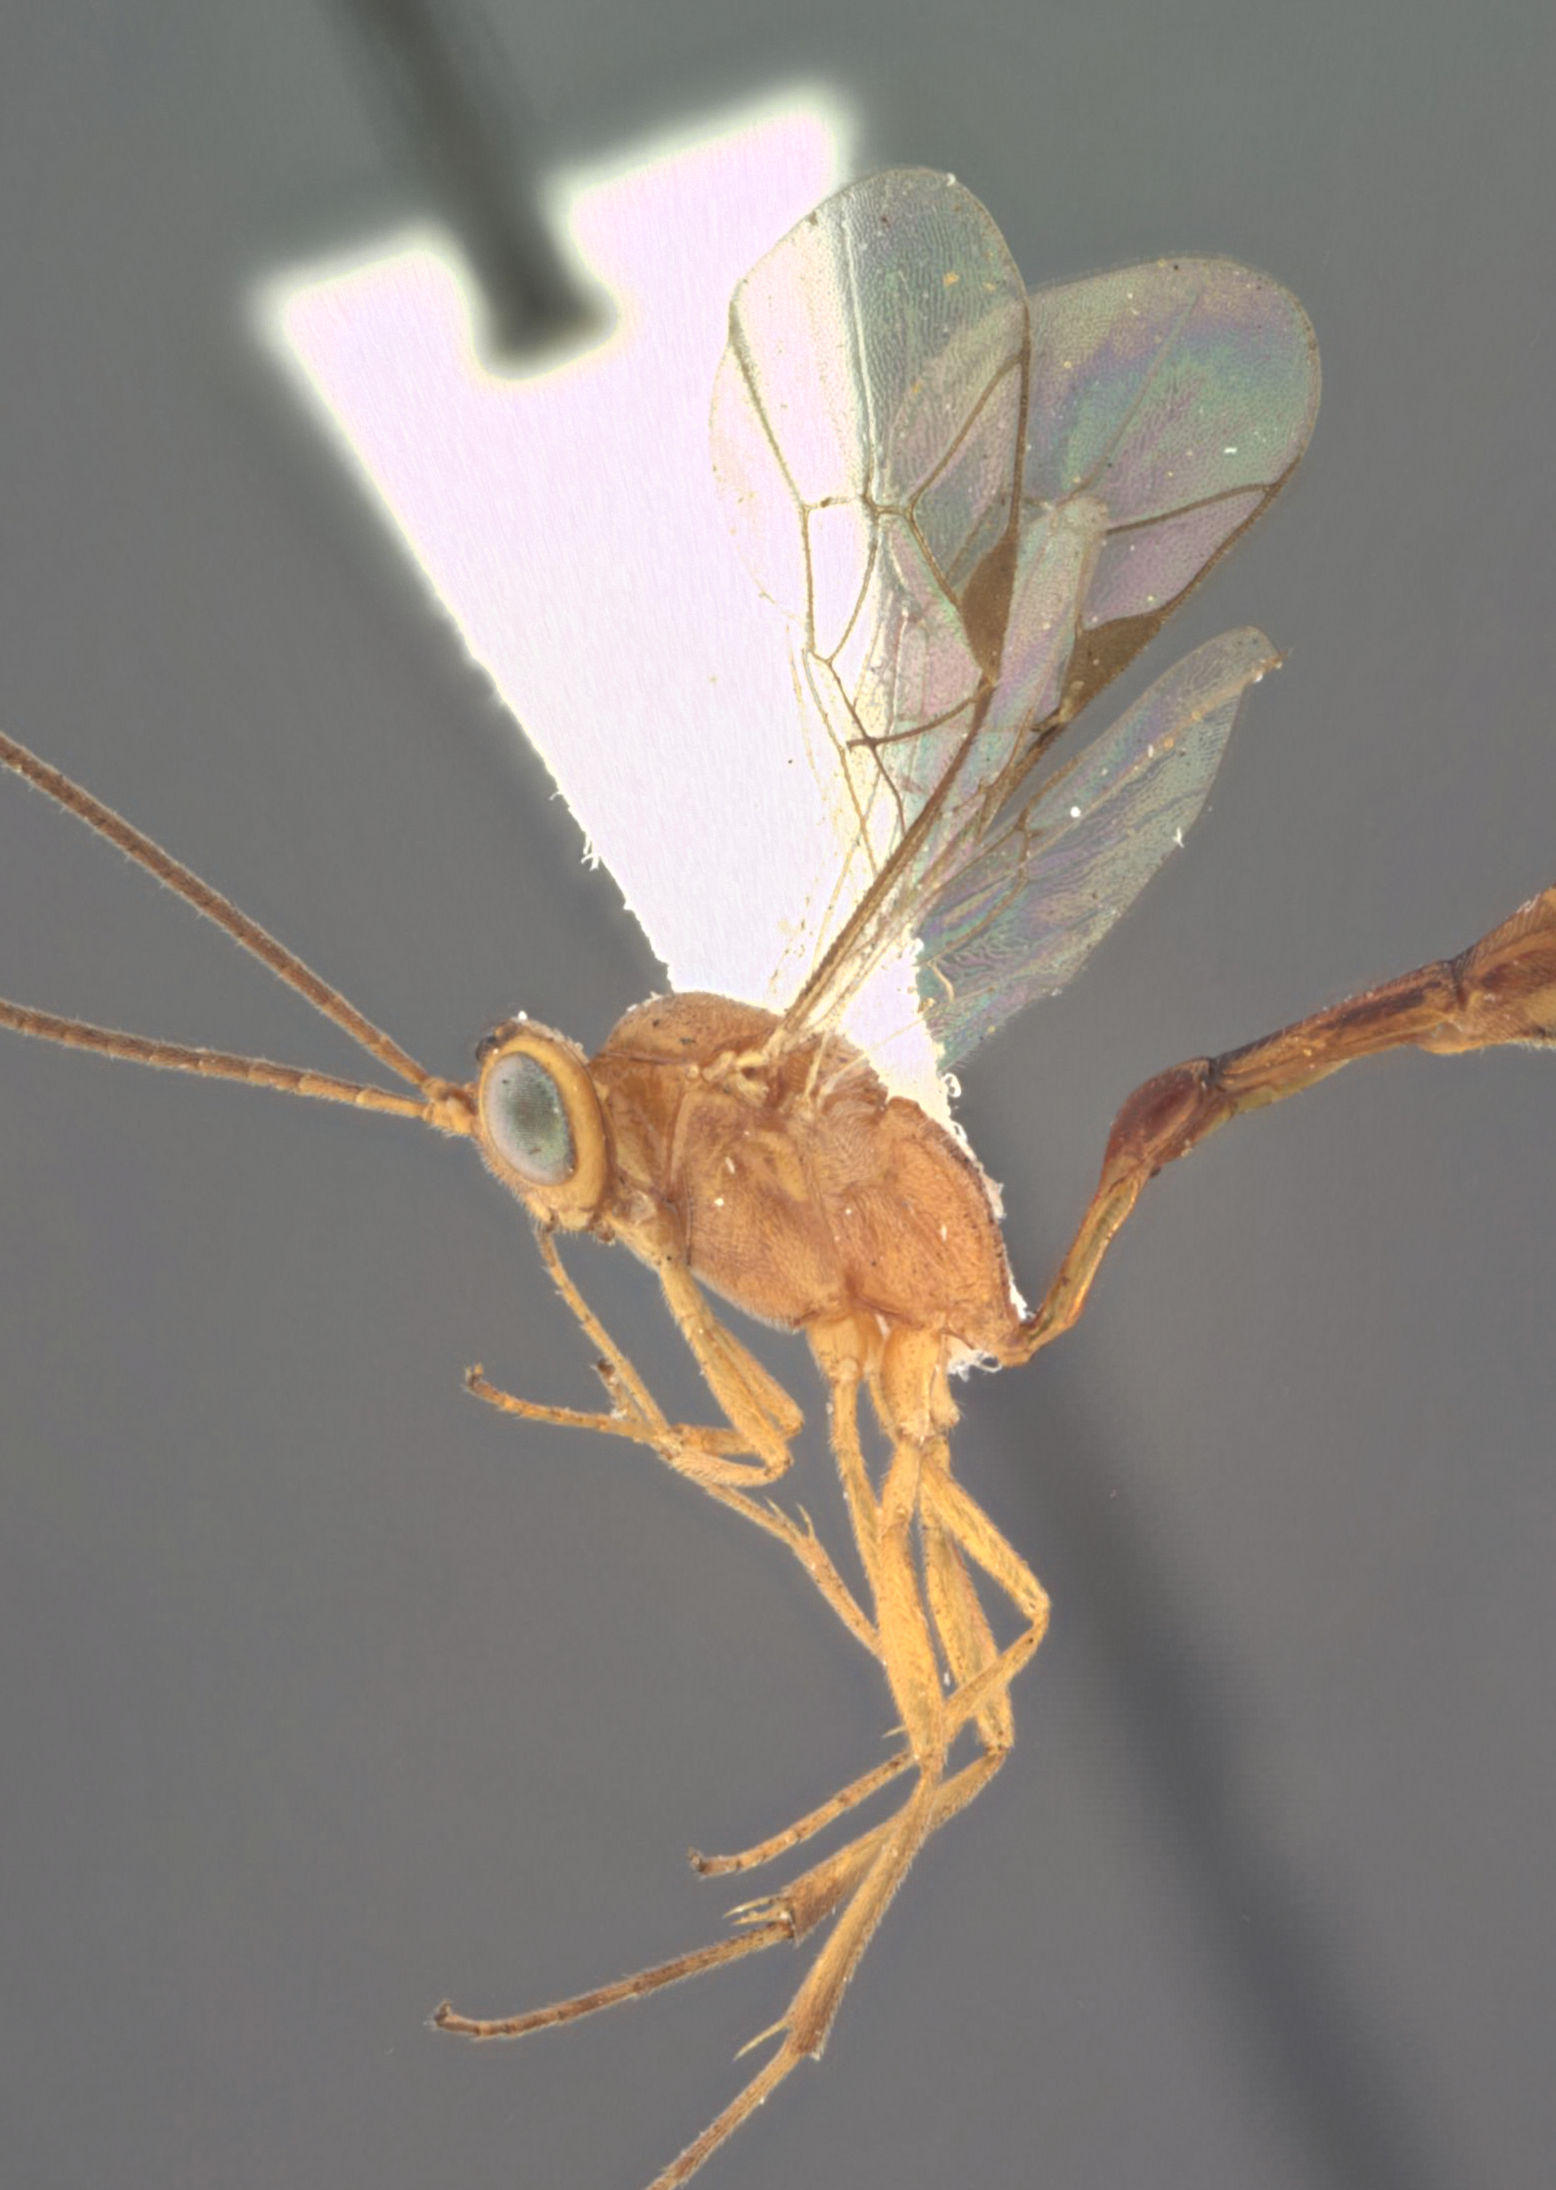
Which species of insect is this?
Temelucha machaera
